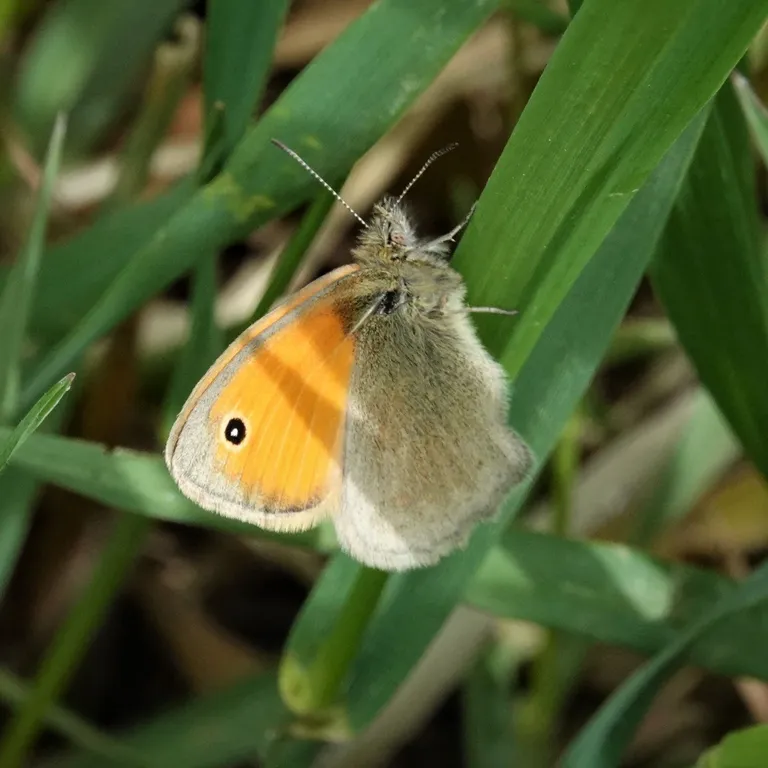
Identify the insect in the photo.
Coenonympha pamphilus
